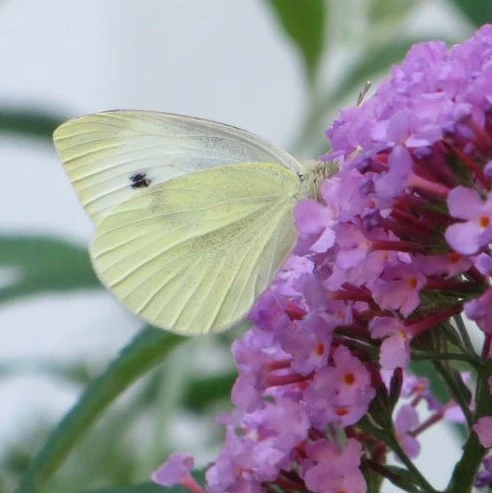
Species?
Pieris rapae
